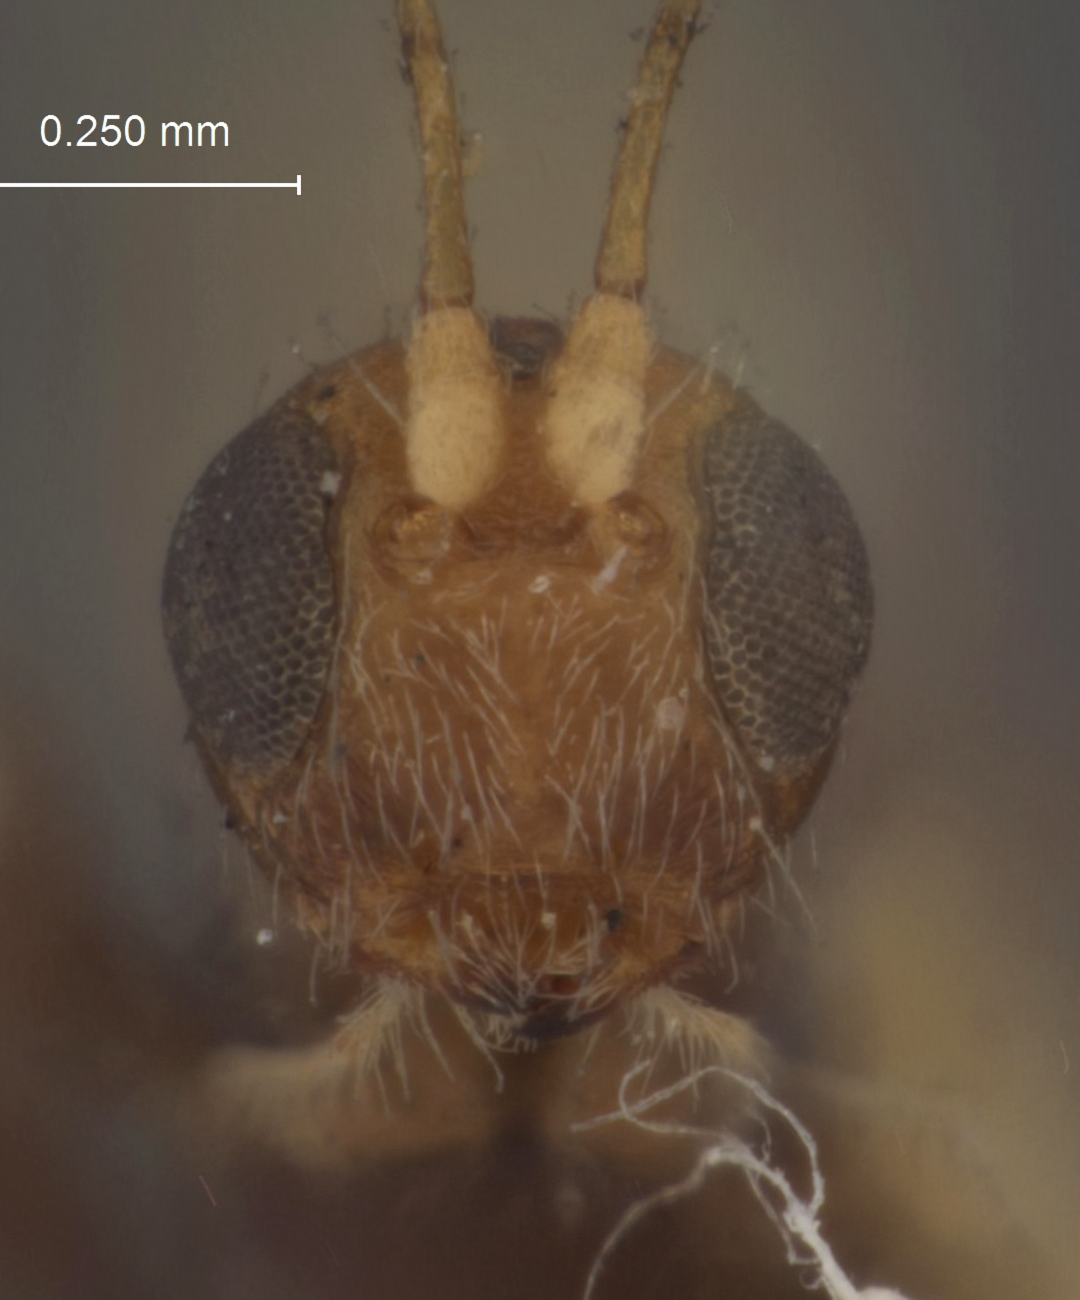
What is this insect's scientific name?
Spathius caicus
